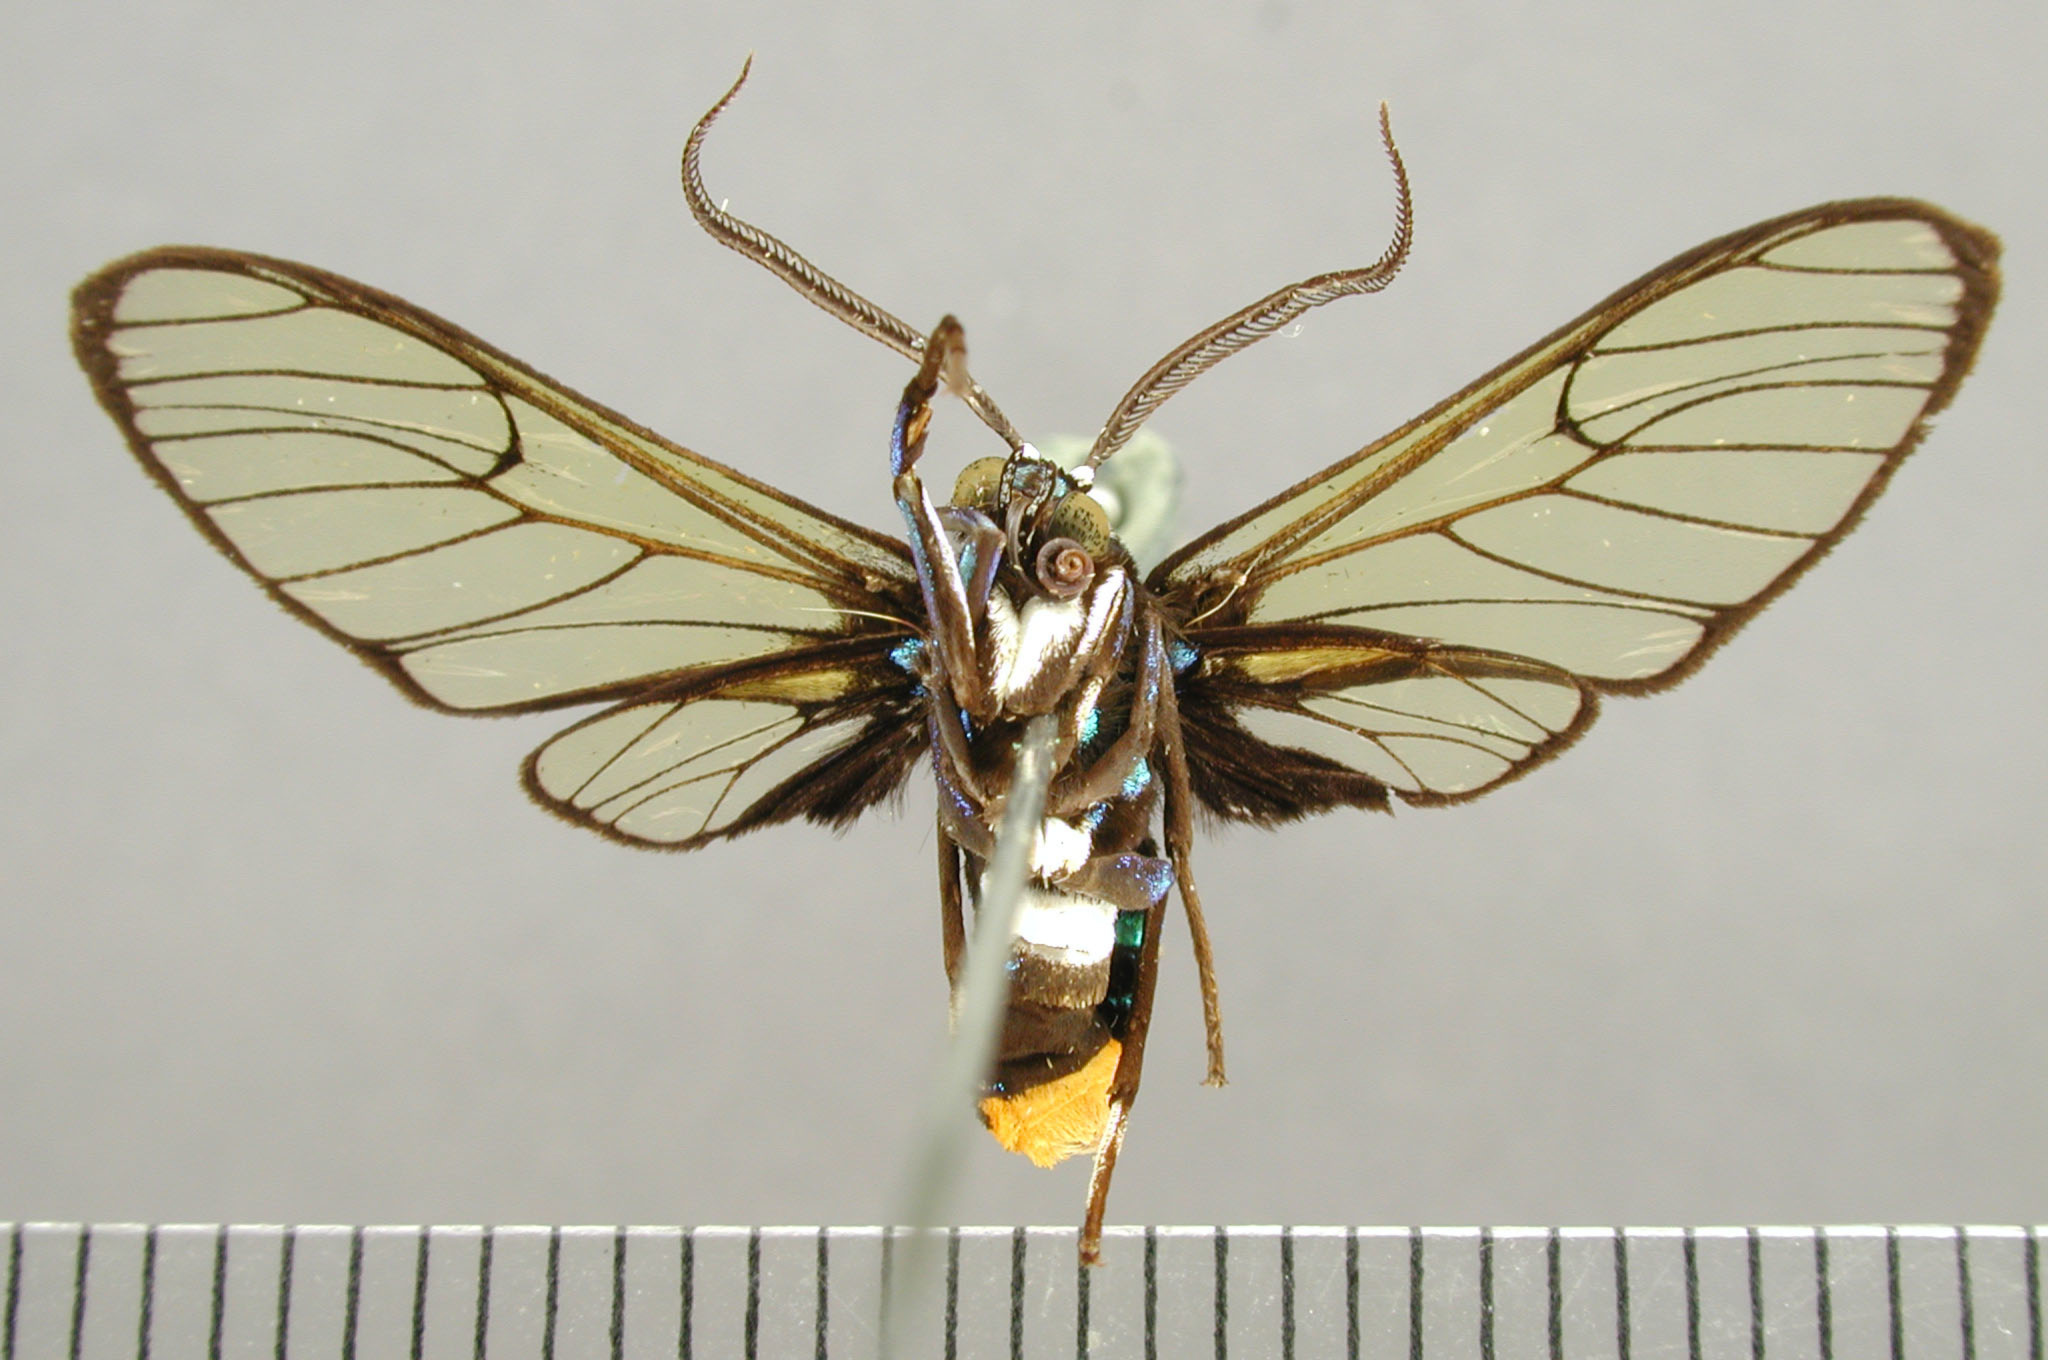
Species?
Cosmosoma guapila
